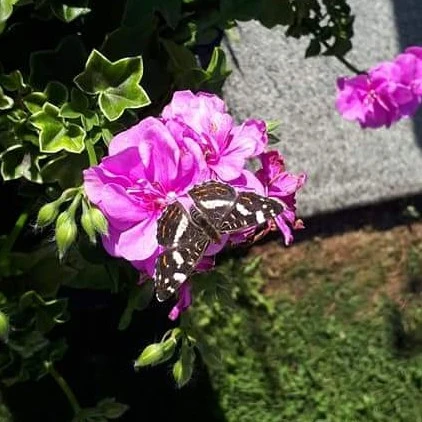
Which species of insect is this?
Araschnia levana
